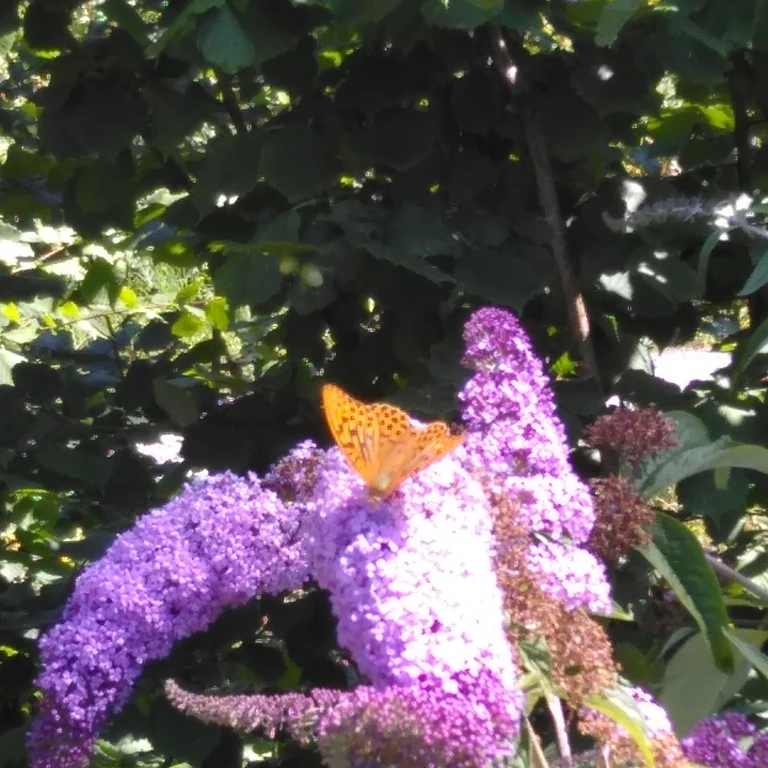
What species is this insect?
Argynnis paphia
